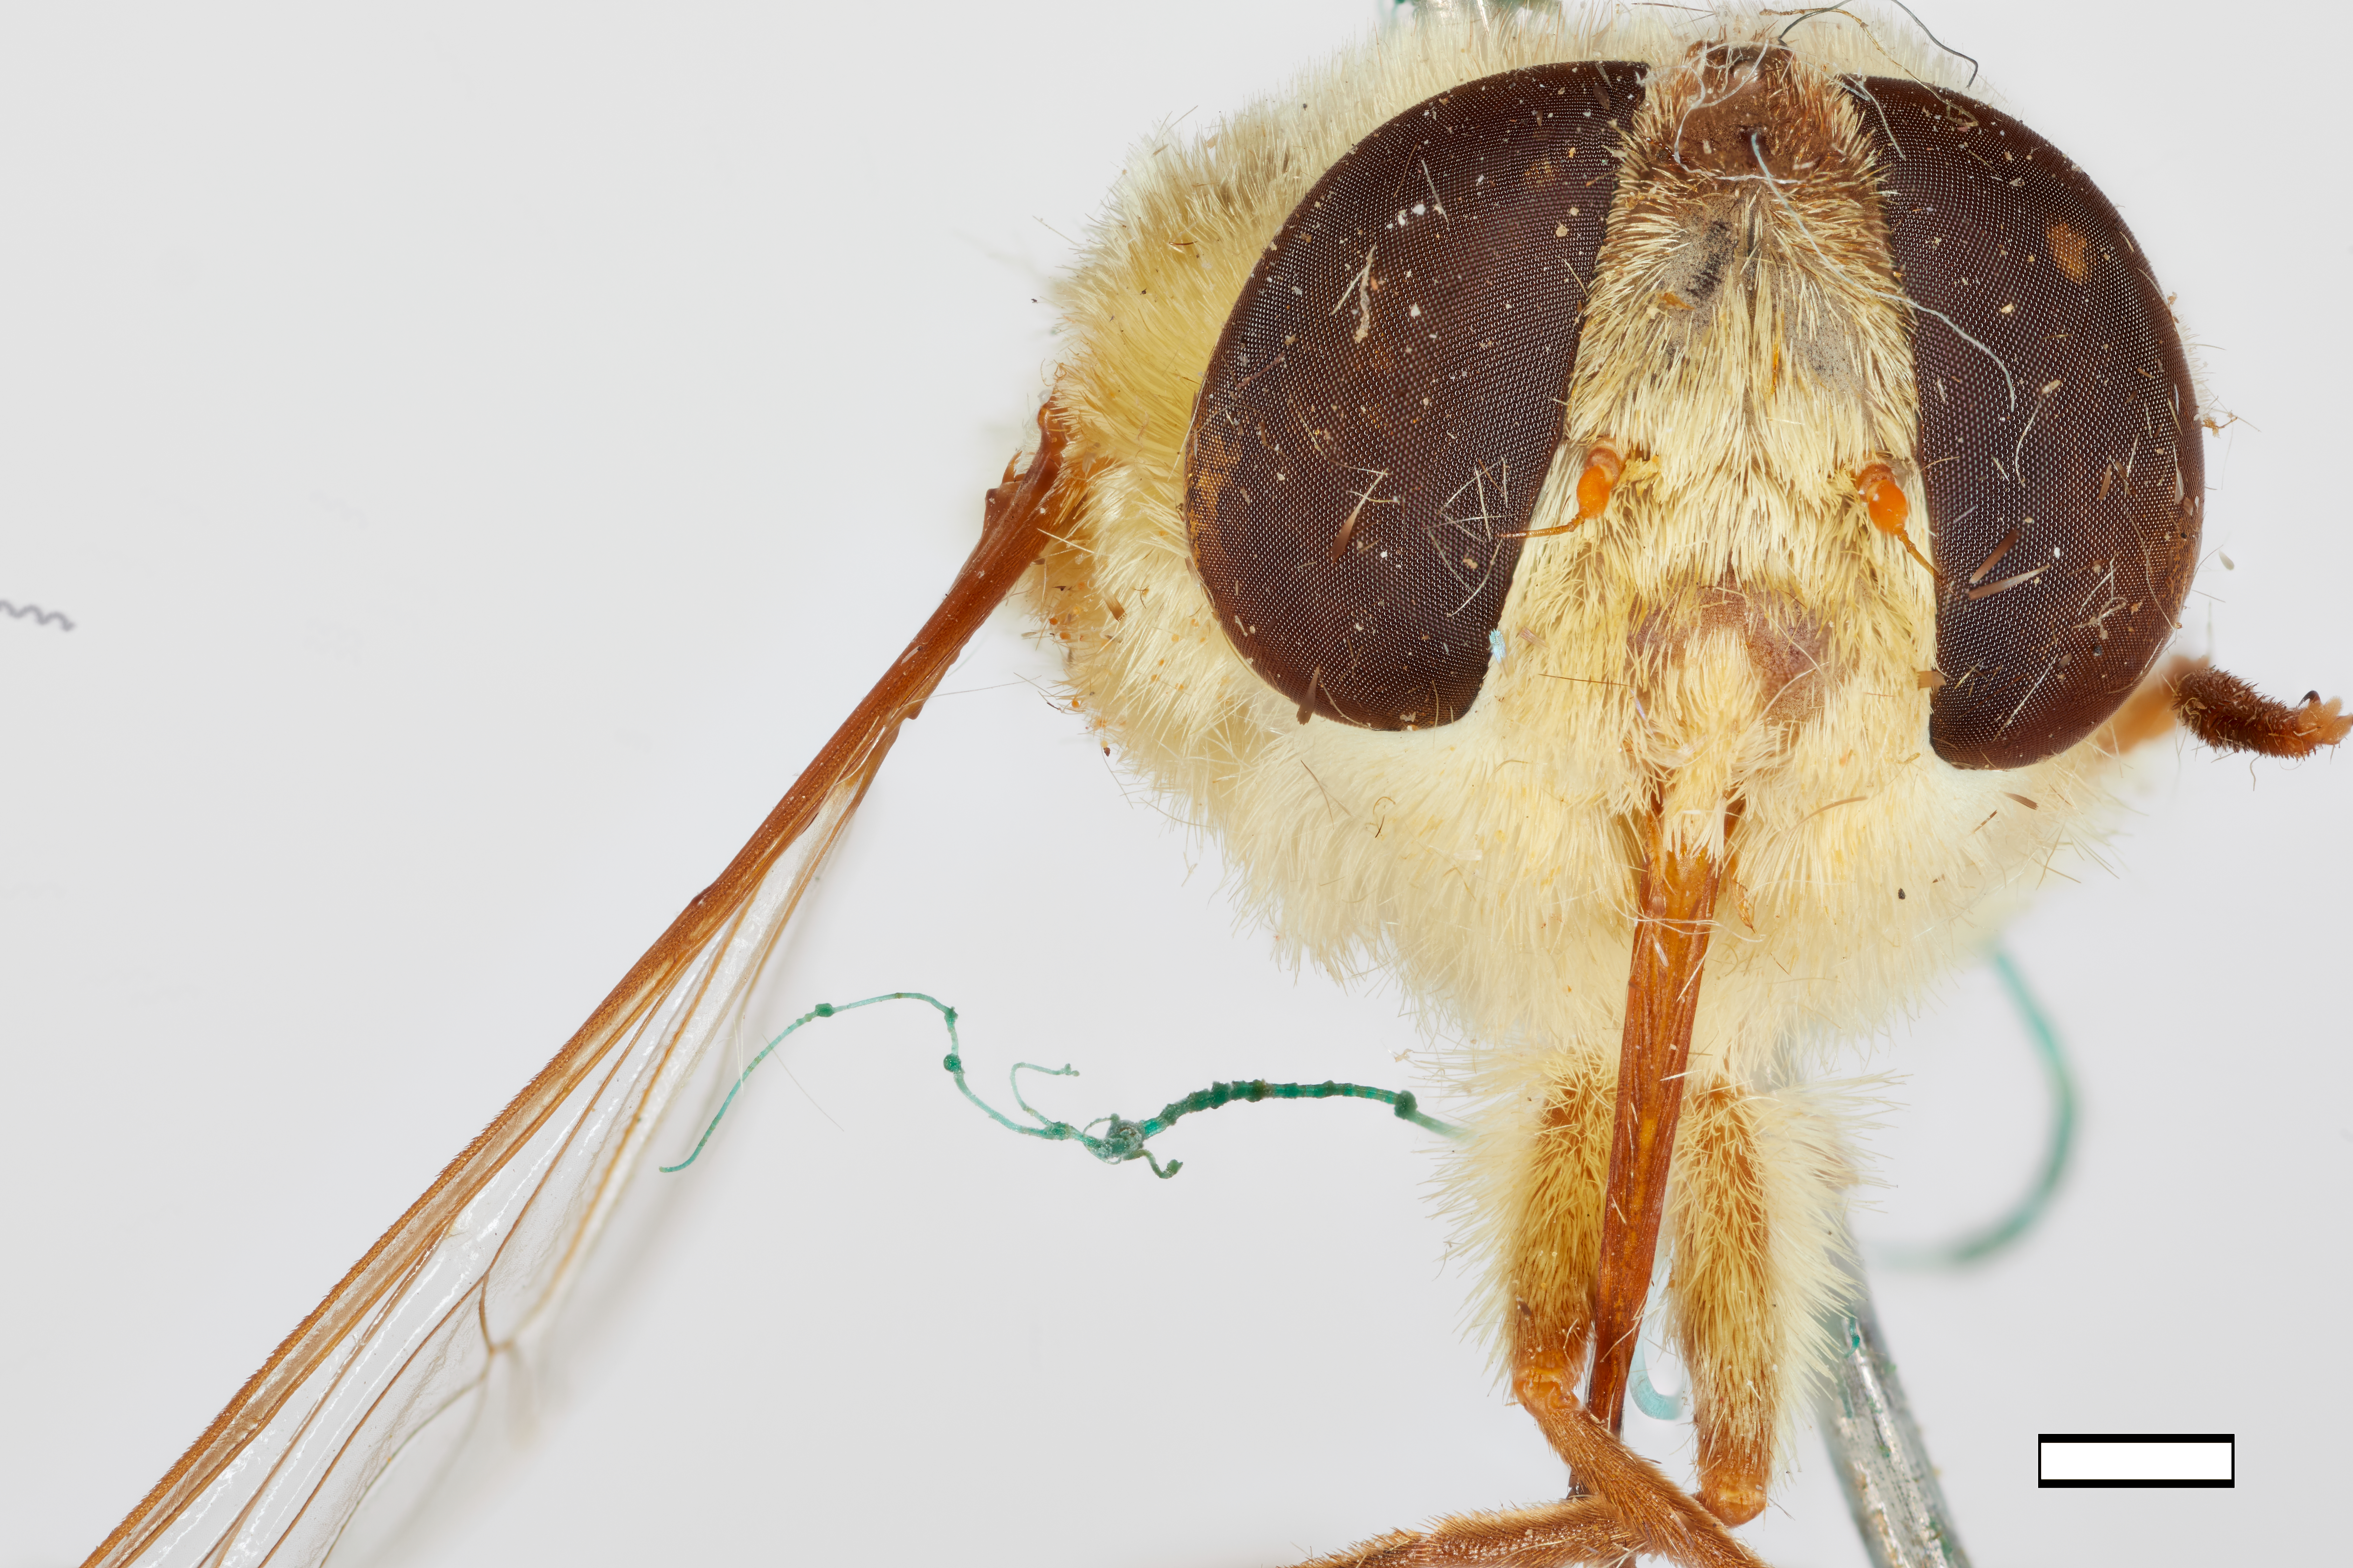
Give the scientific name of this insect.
Rhynchocephalus volaticus
